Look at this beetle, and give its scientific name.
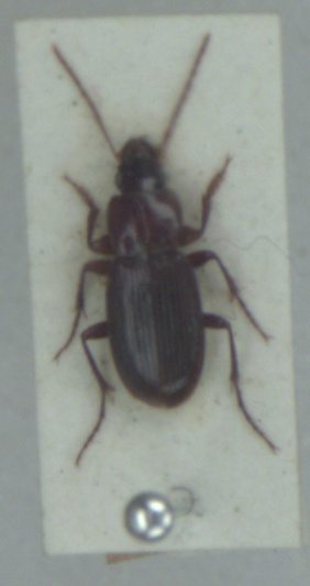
Platyderus depressus
